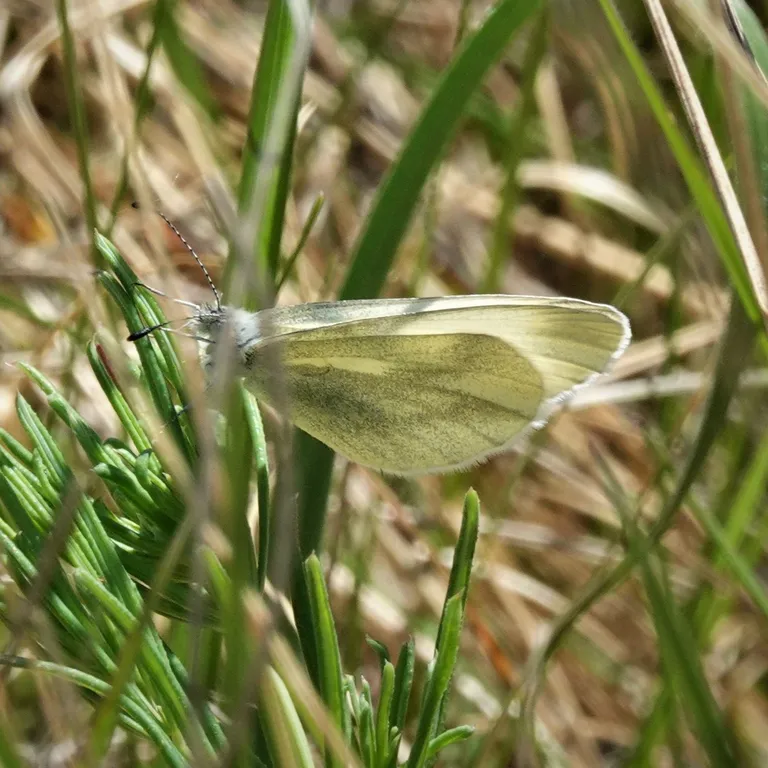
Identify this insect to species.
Leptidea sinapis/juvernica
